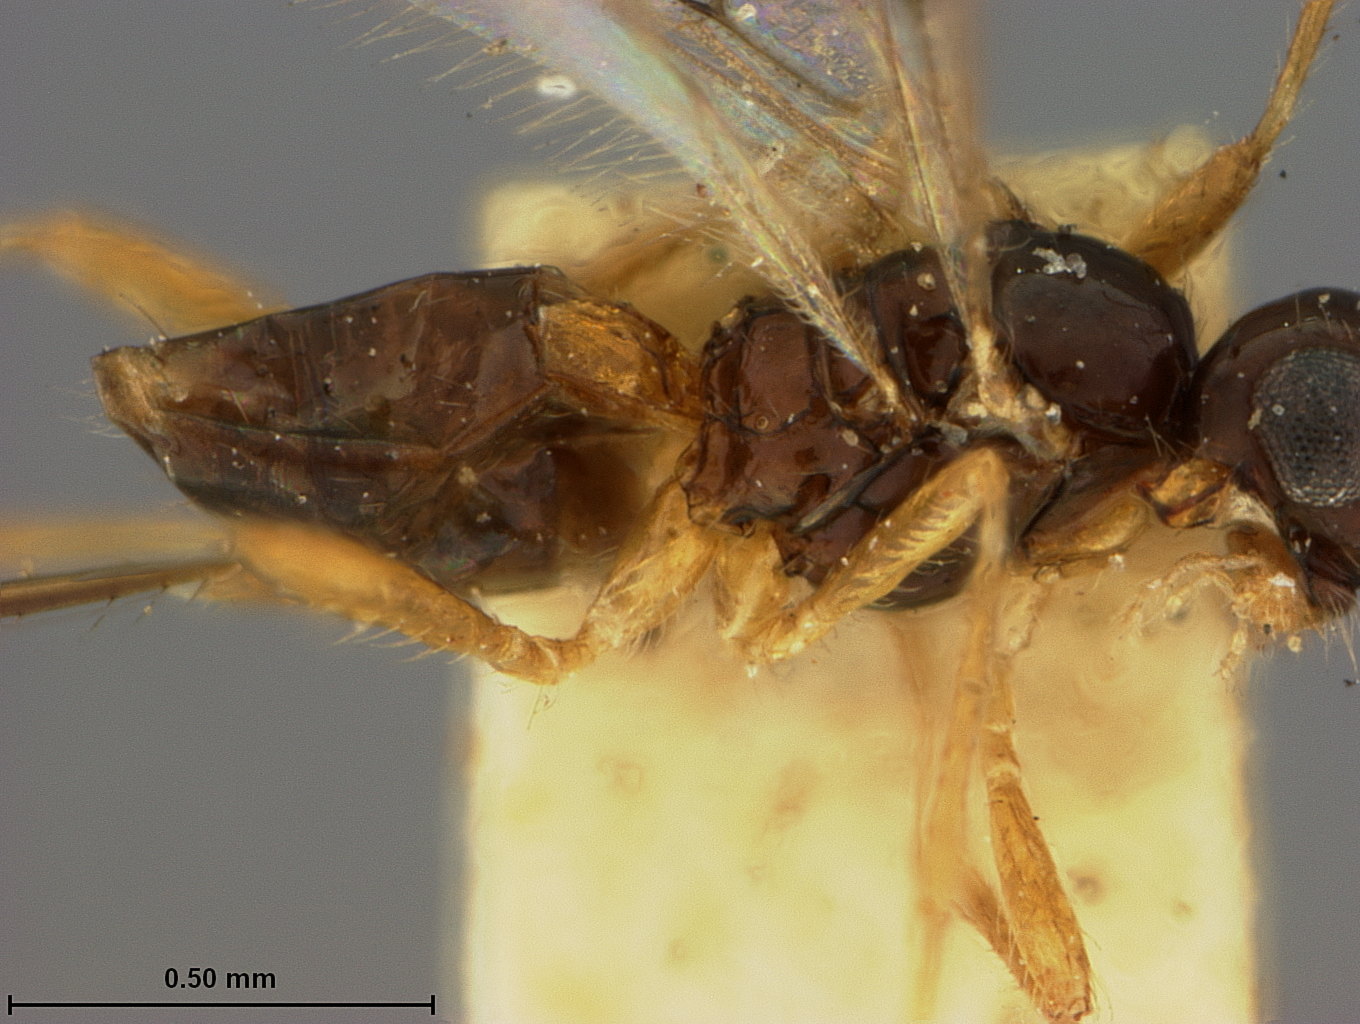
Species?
Aphaereta californica
